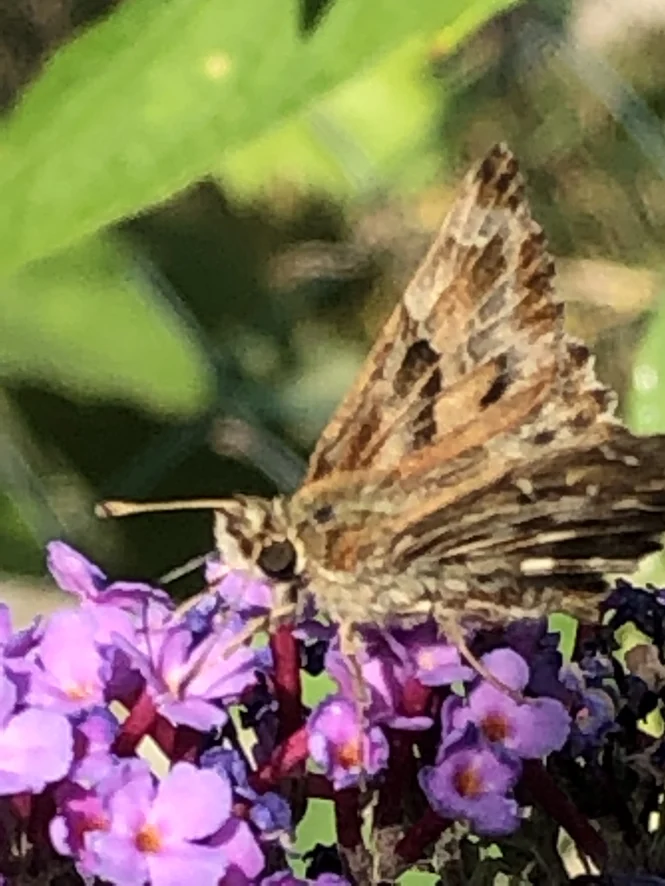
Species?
Carcharodus alceae
